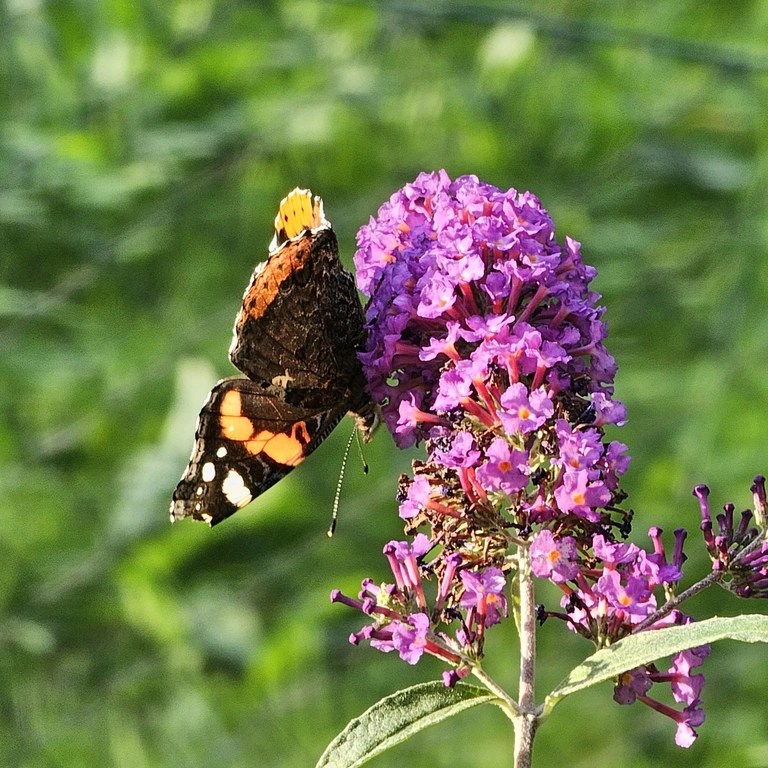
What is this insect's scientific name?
Vanessa atalanta
